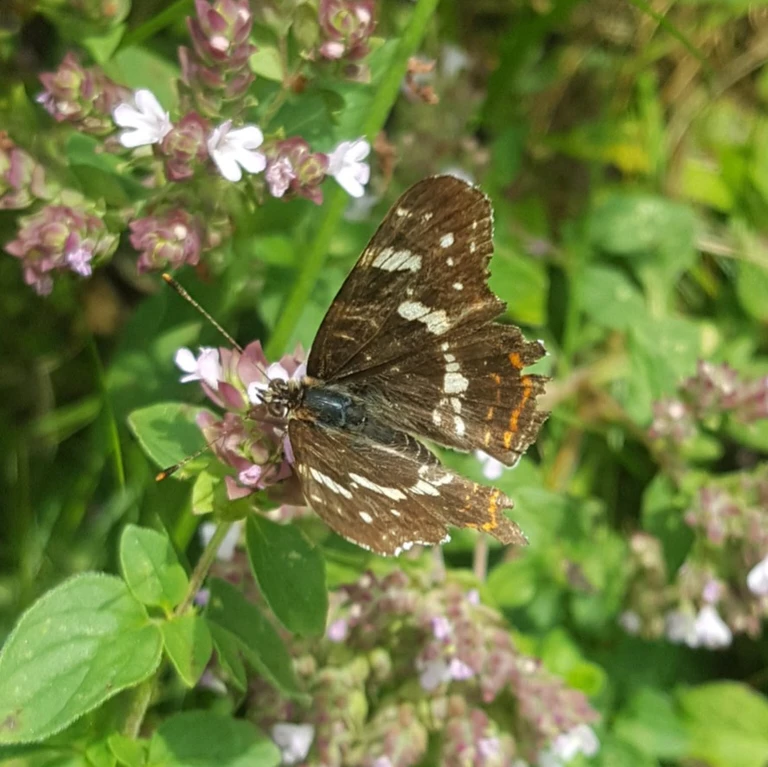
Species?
Araschnia levana
